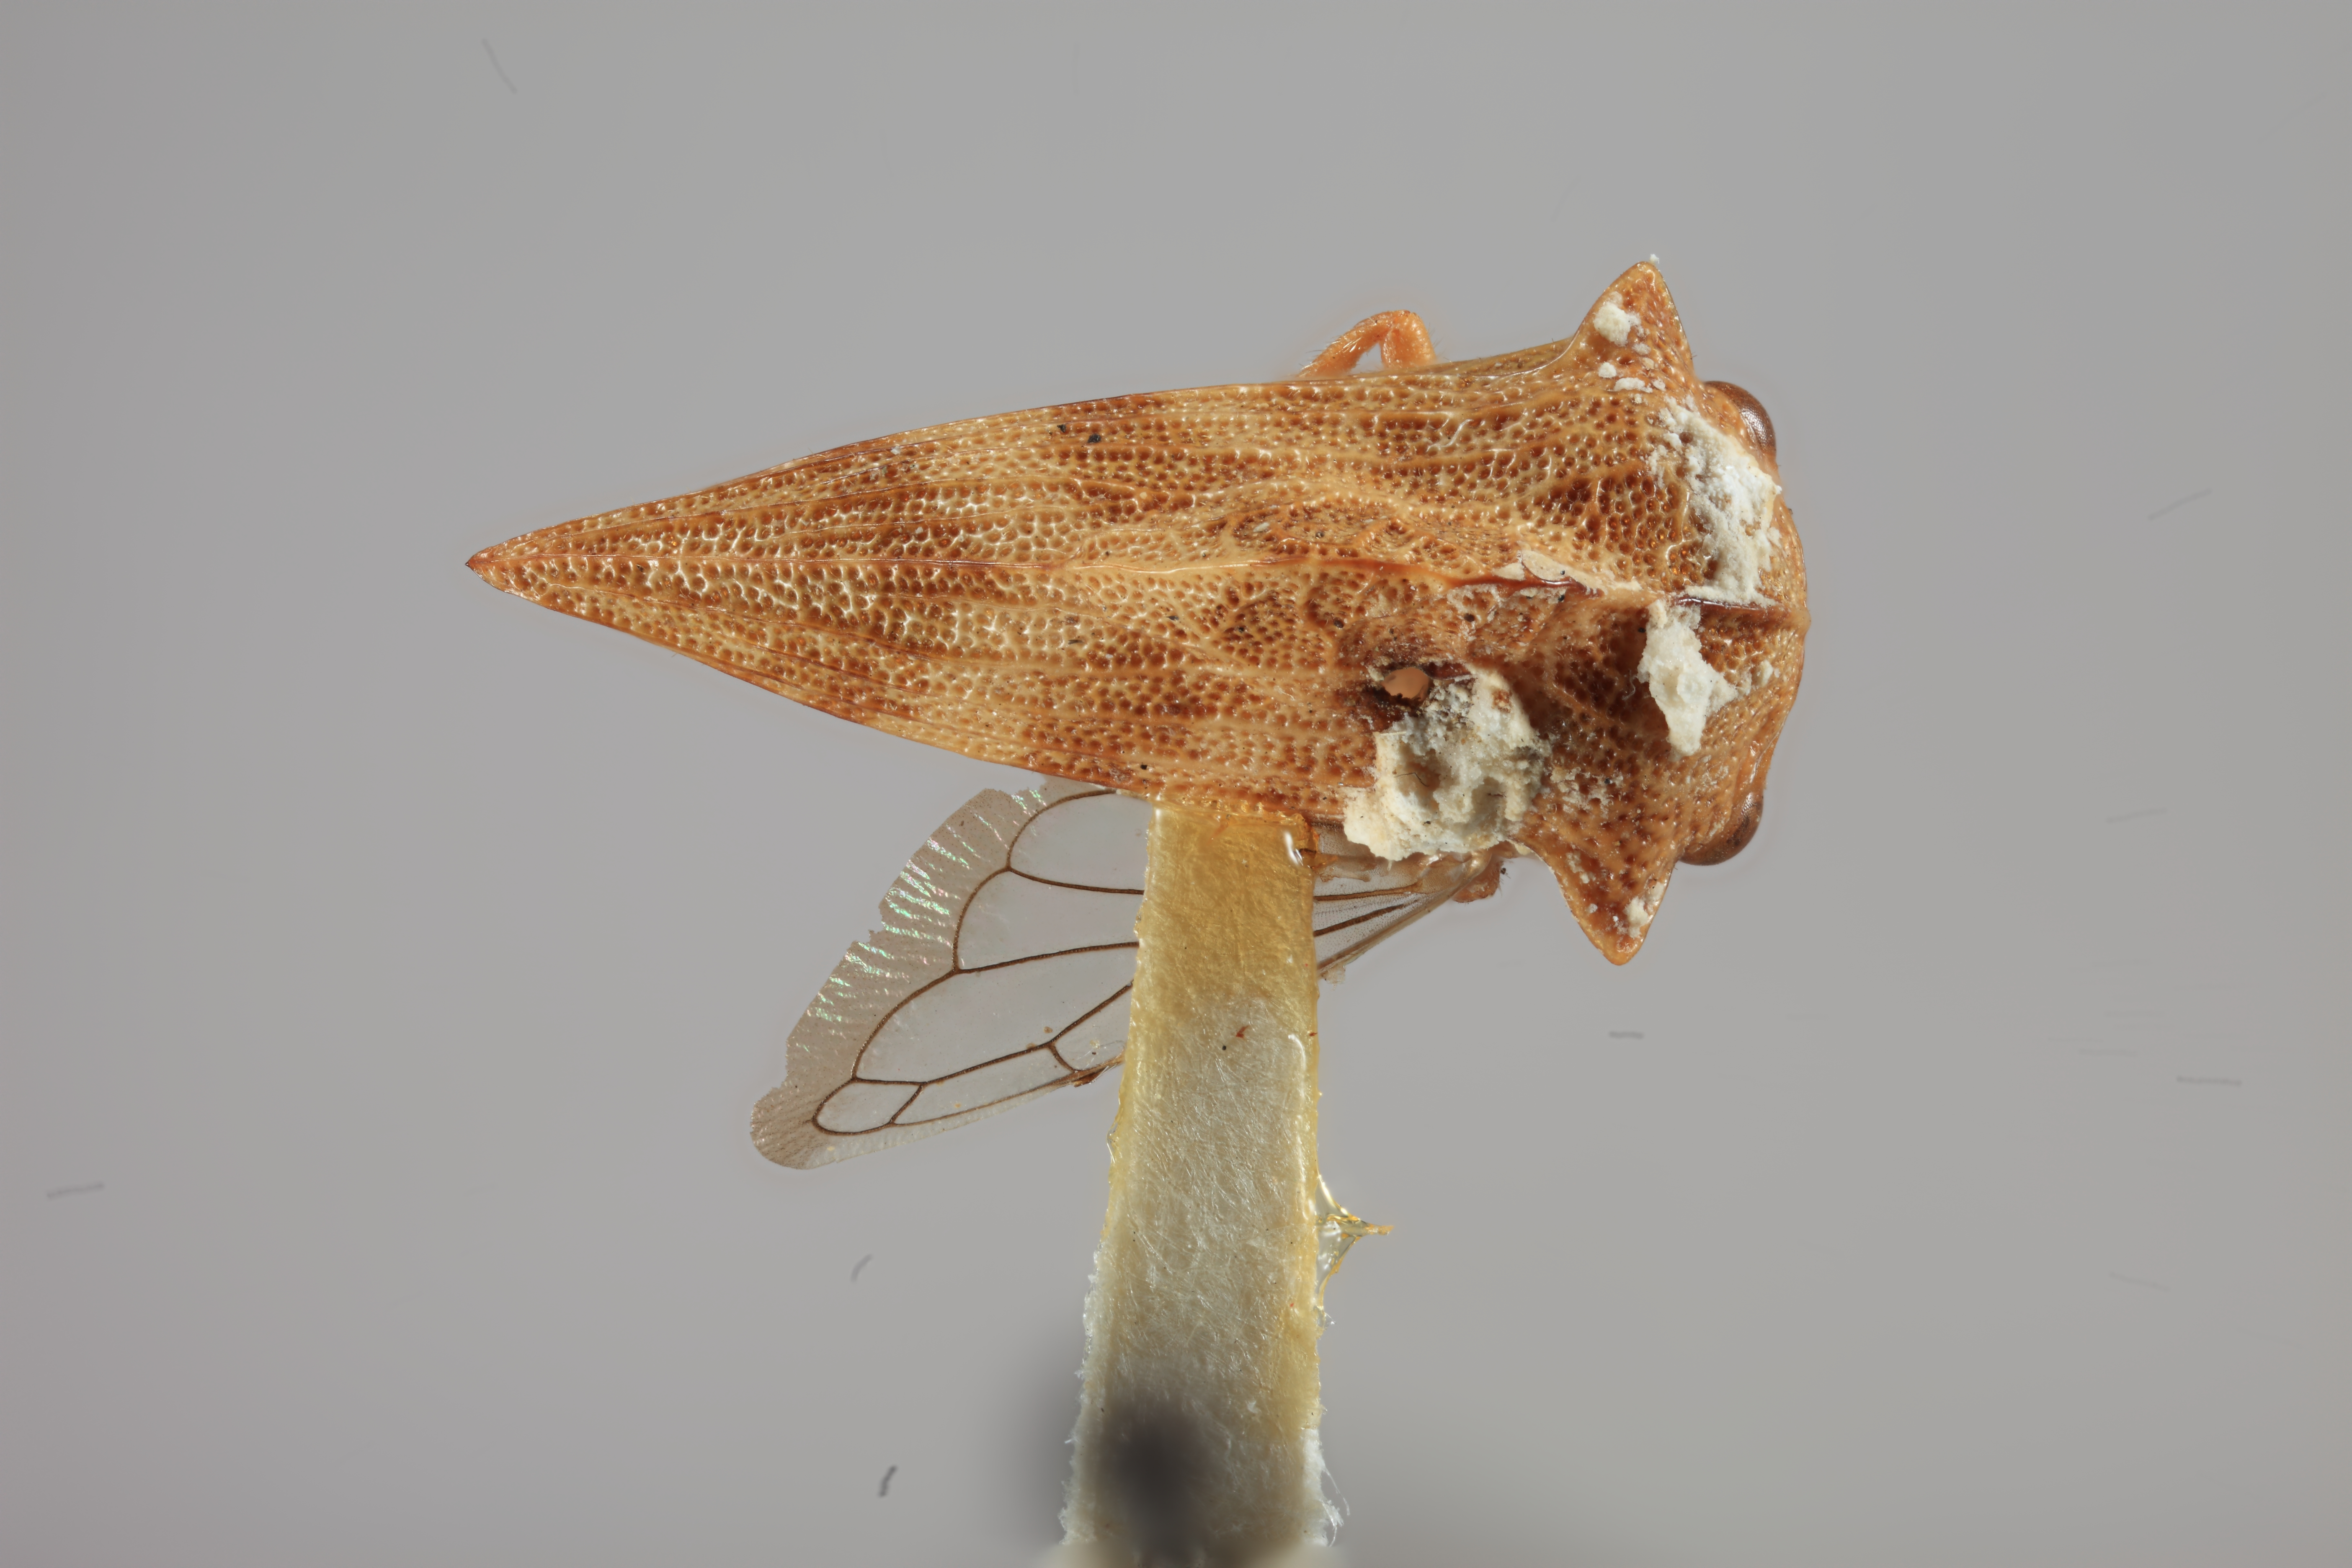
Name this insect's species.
Gelastogonia funkhouseri
